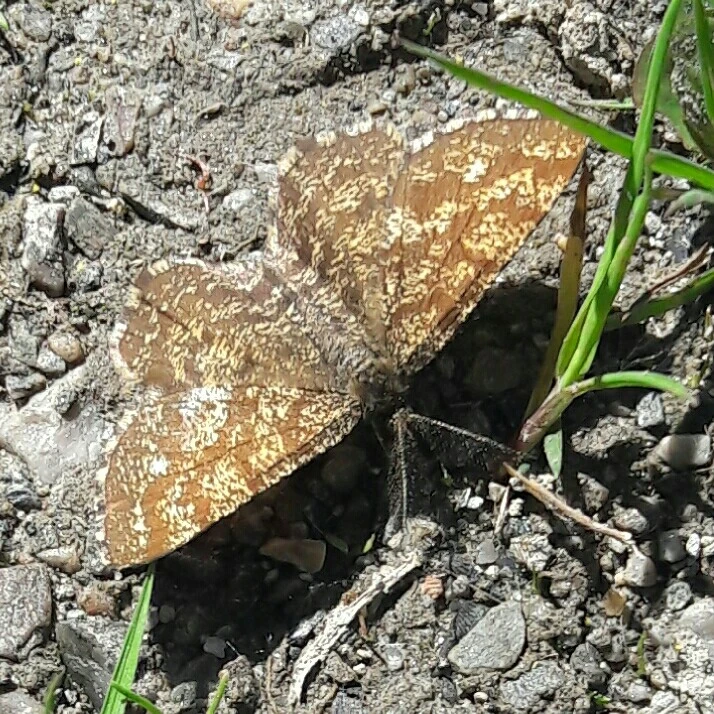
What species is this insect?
Ematurga atomaria
